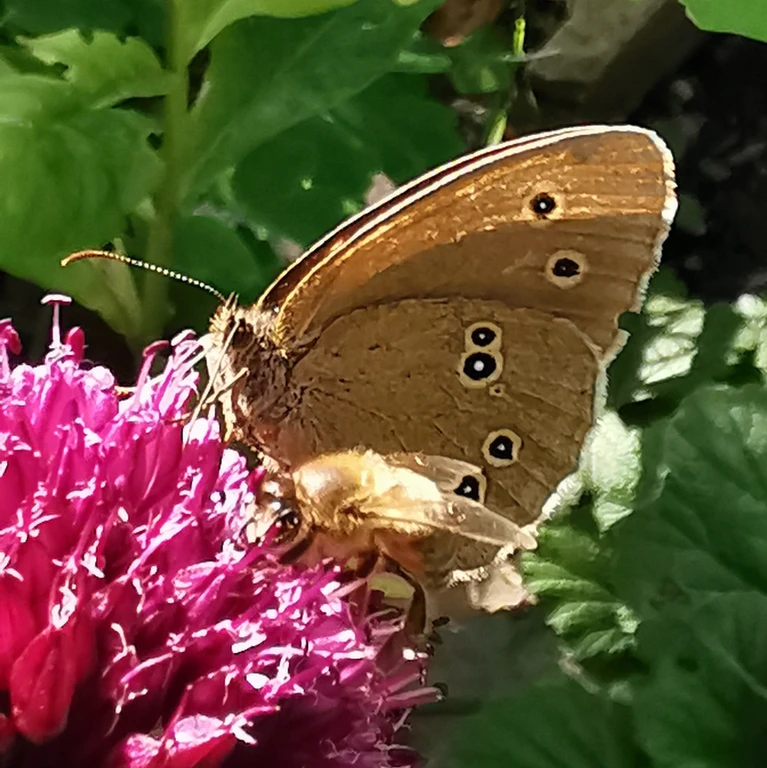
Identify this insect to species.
Aphantopus hyperantus
